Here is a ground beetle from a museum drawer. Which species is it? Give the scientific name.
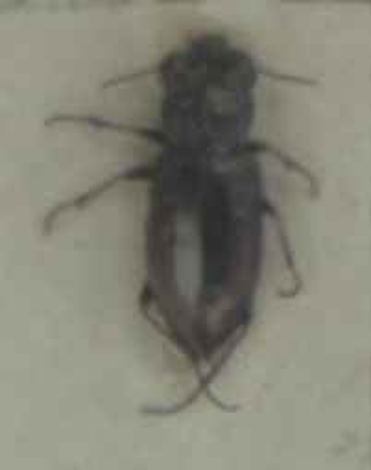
Notiophilus biguttatus
